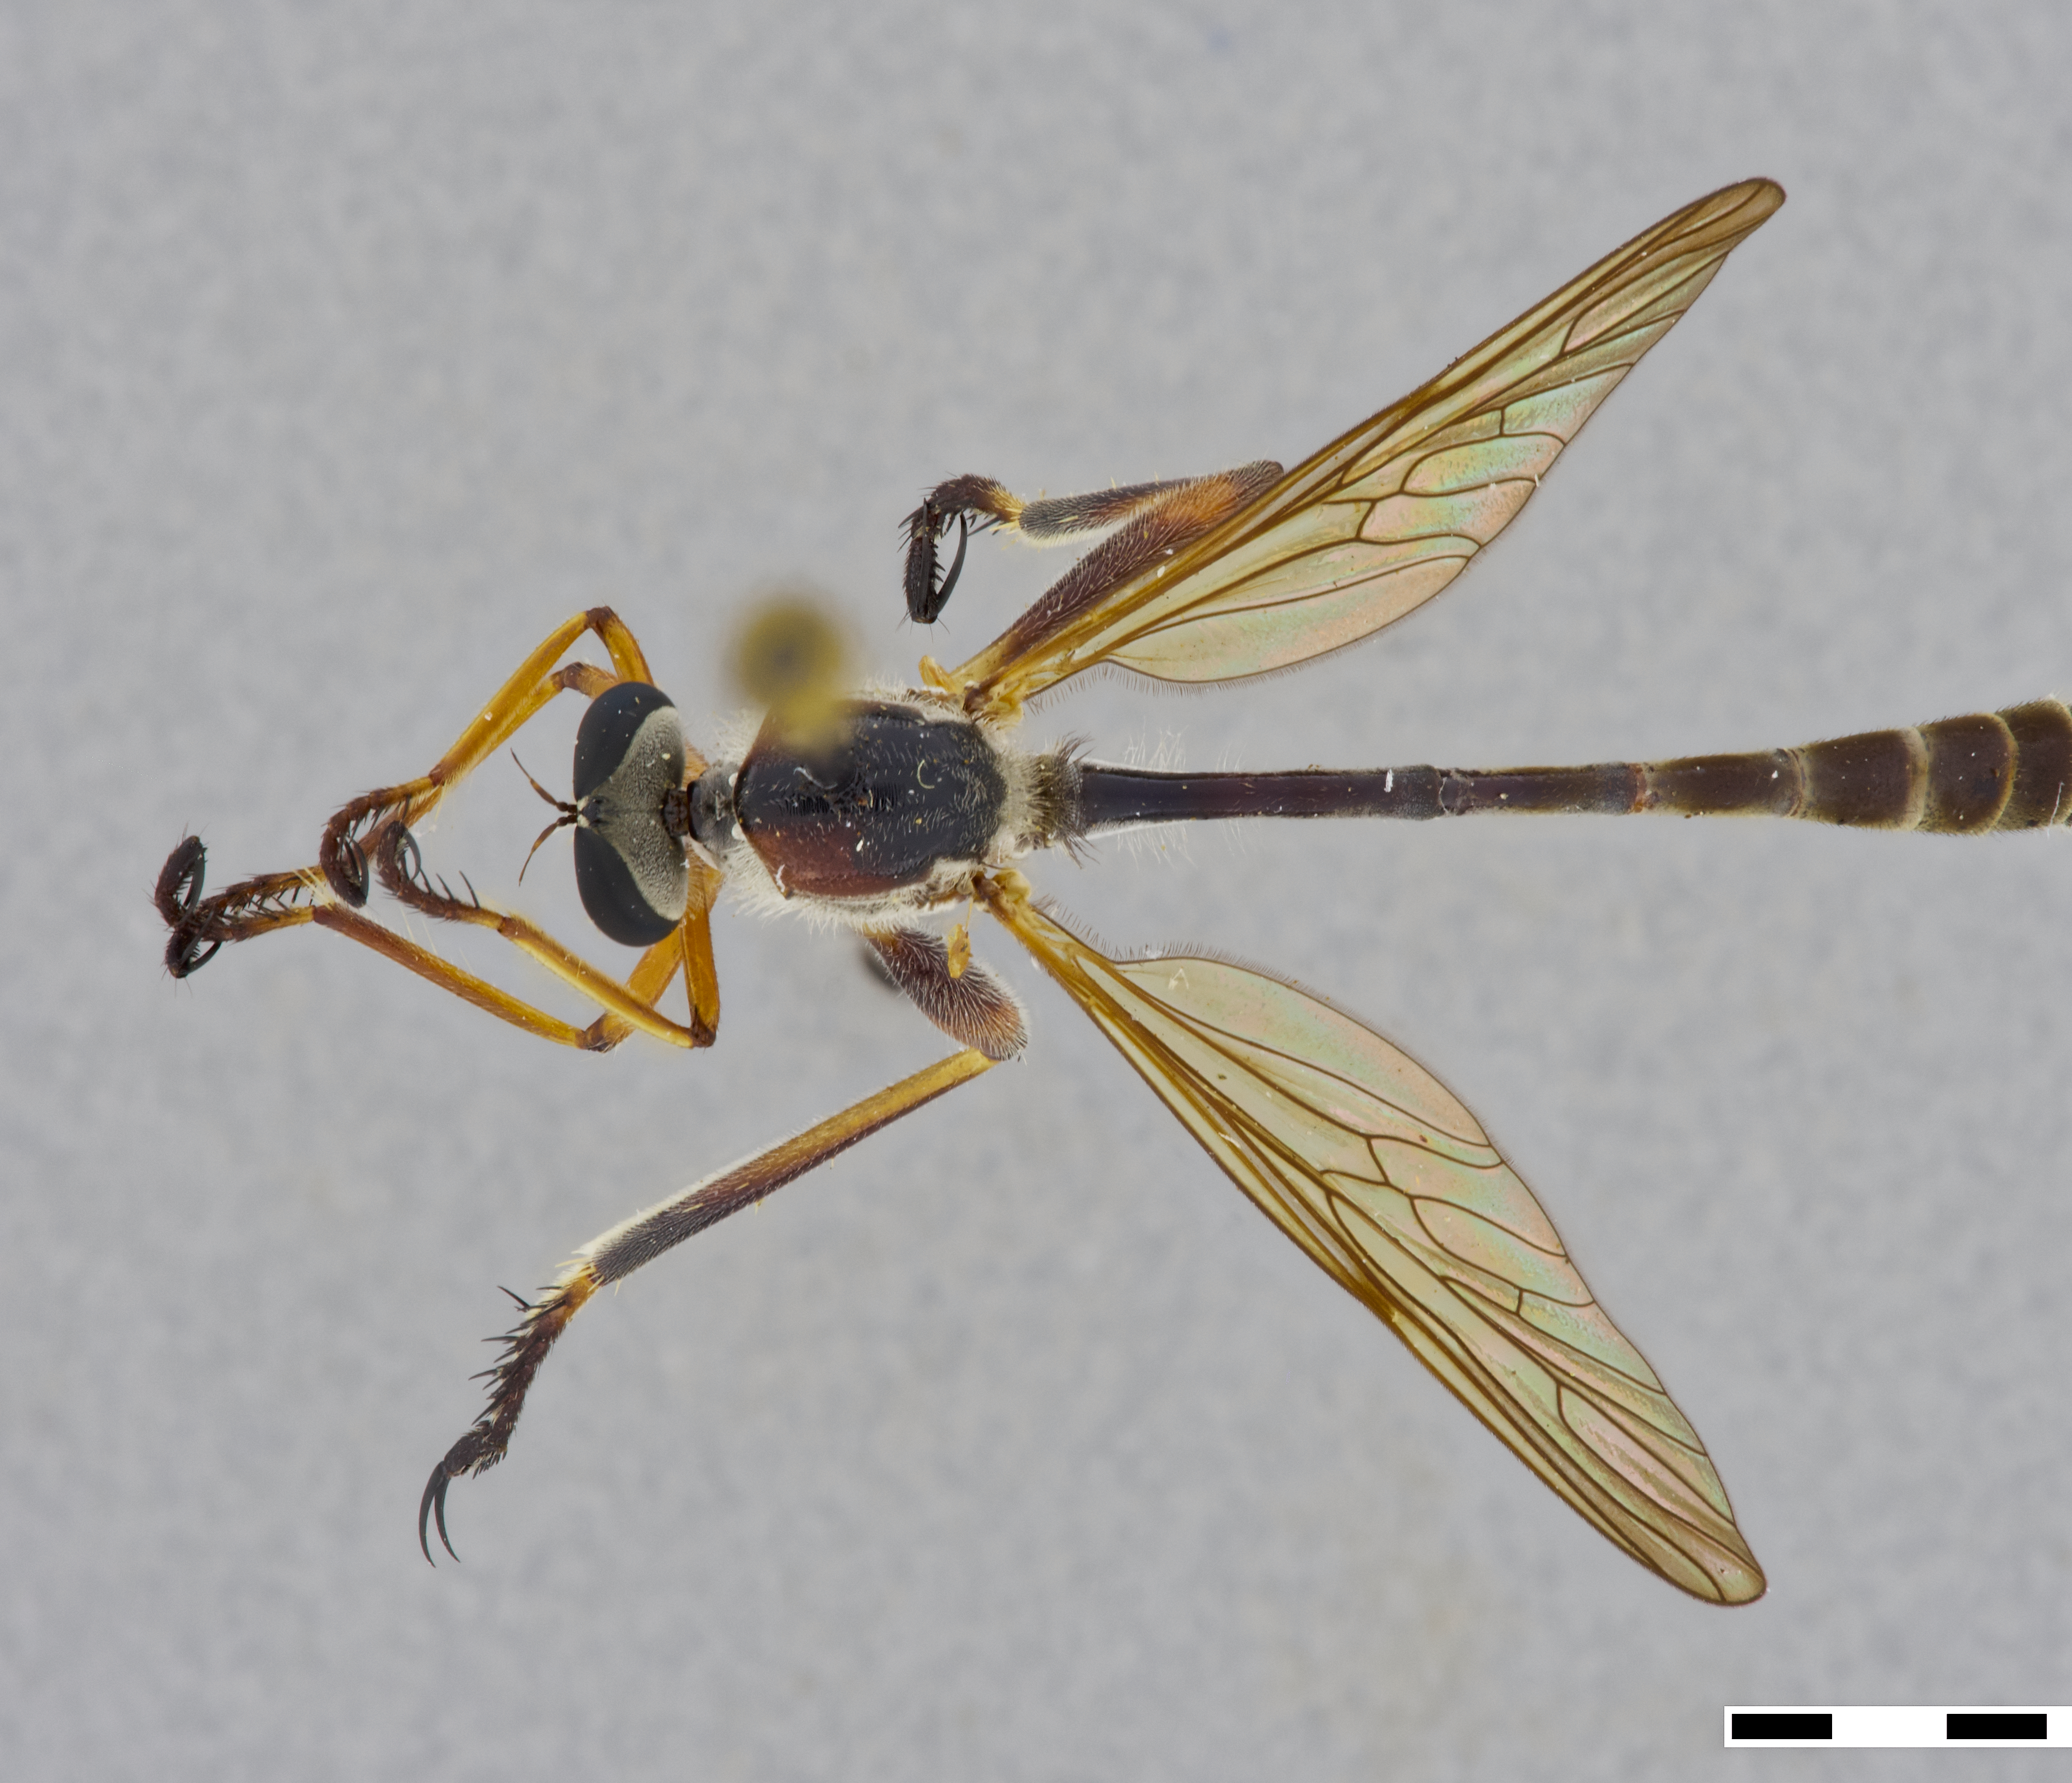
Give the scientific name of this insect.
Euscelidia procula
